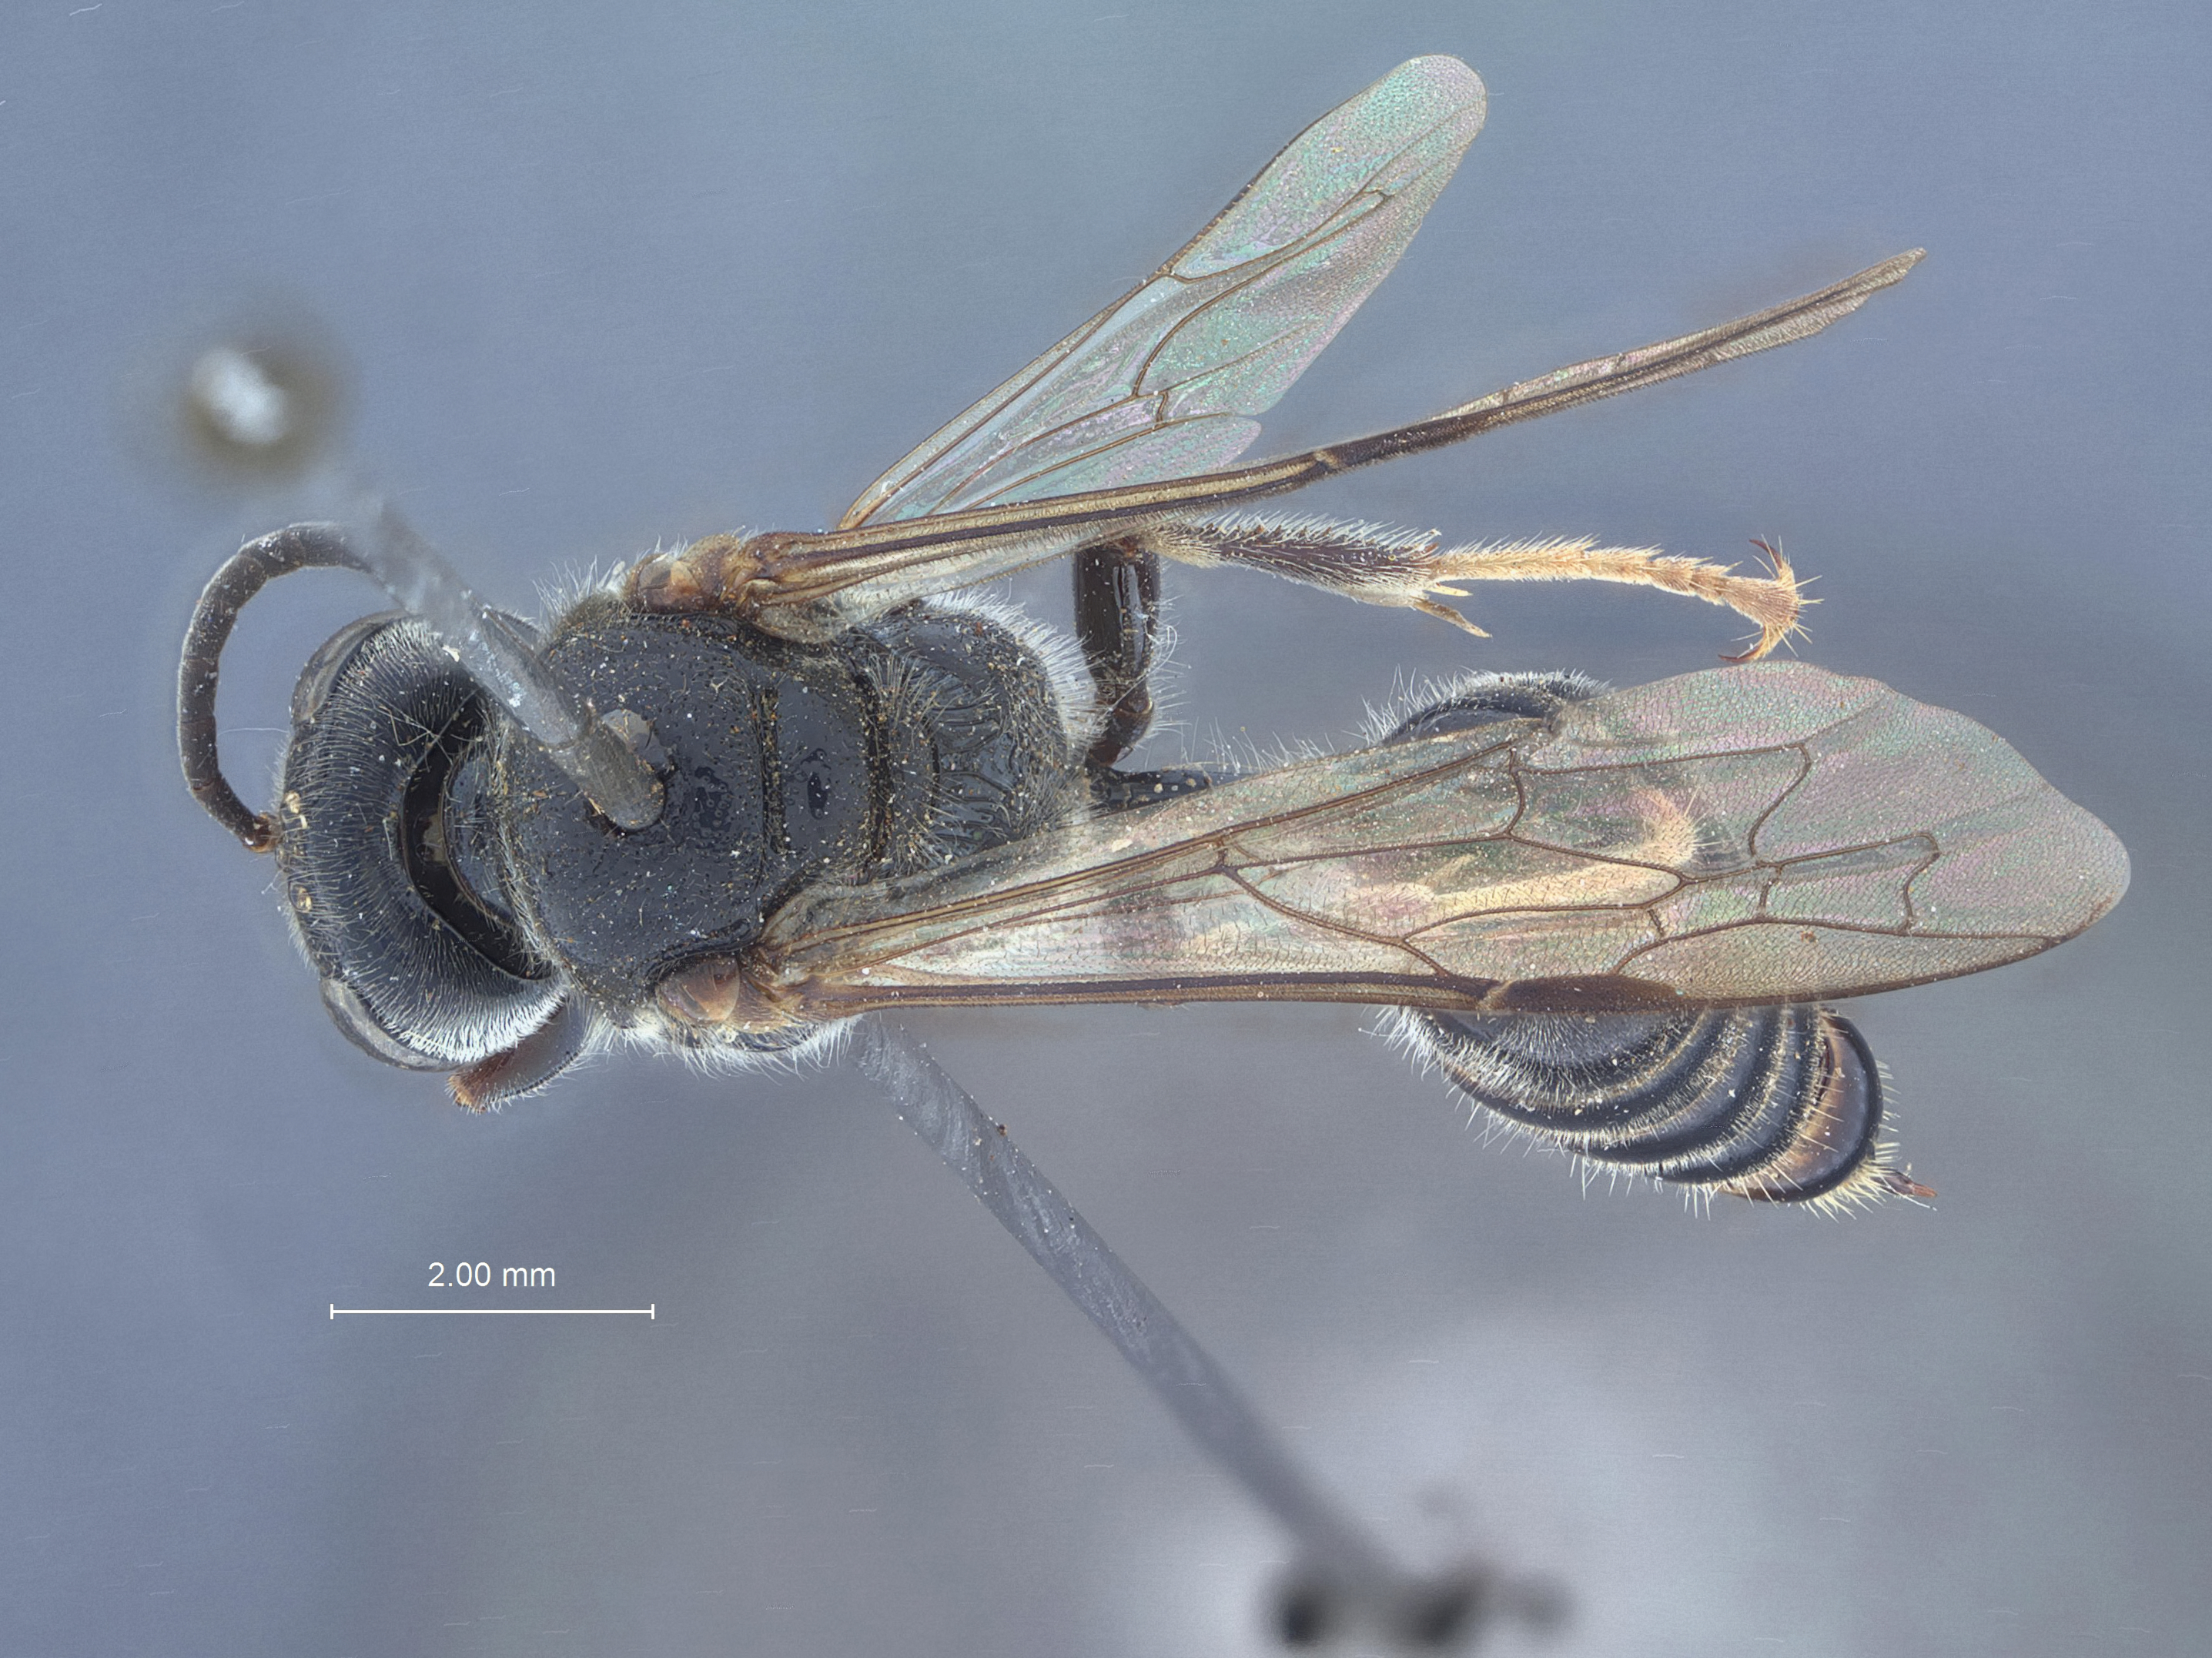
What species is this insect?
Psen koreanus
